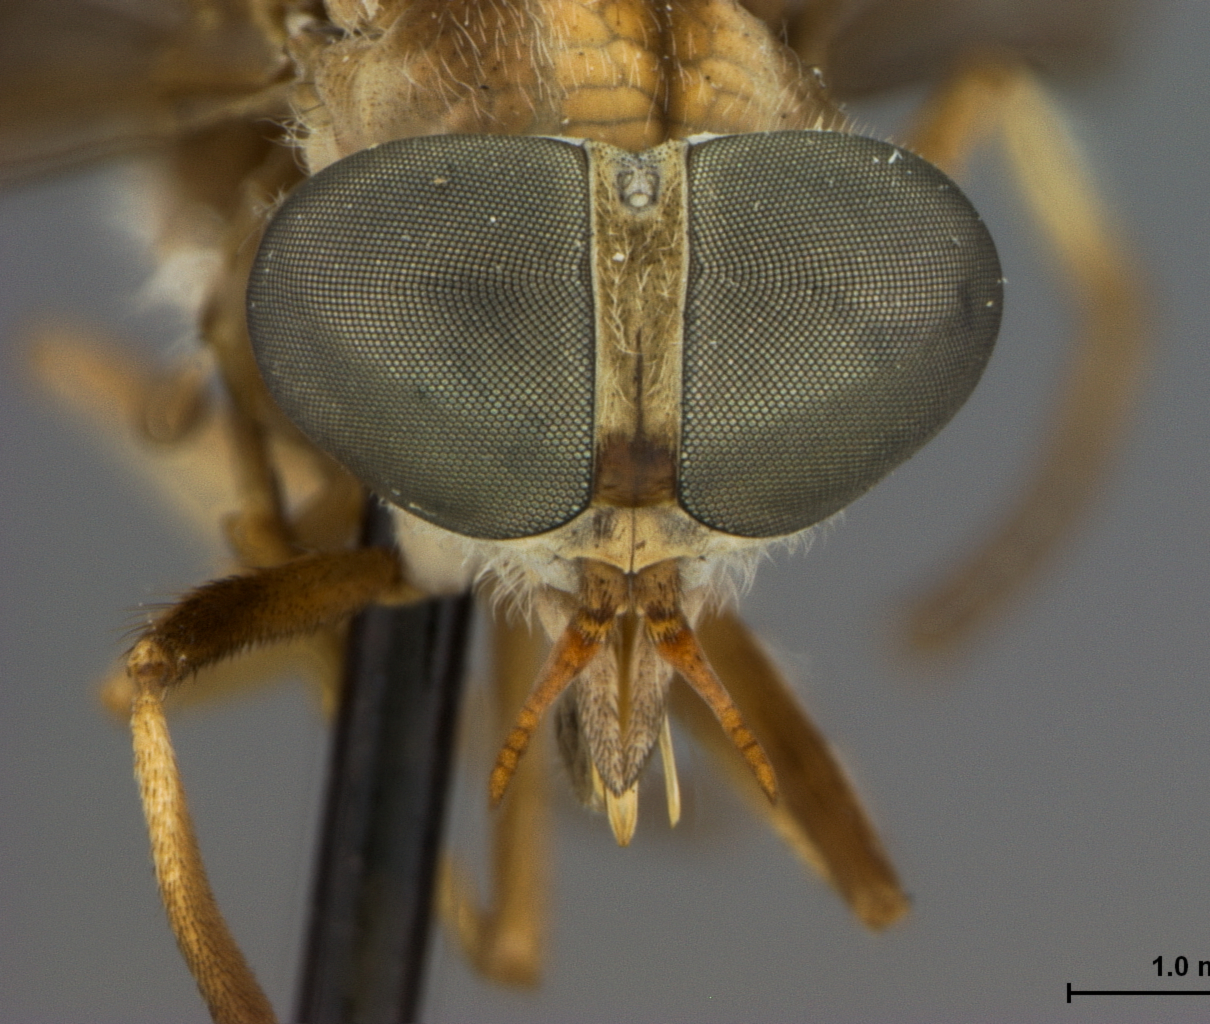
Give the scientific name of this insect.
Stenotabanus trilunatus
